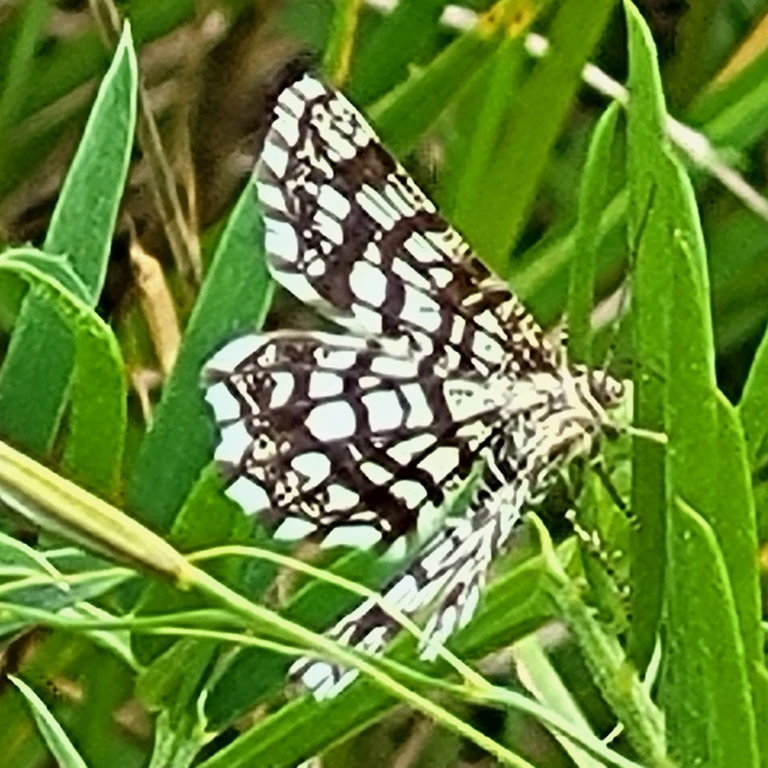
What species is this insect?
Chiasmia clathrata
